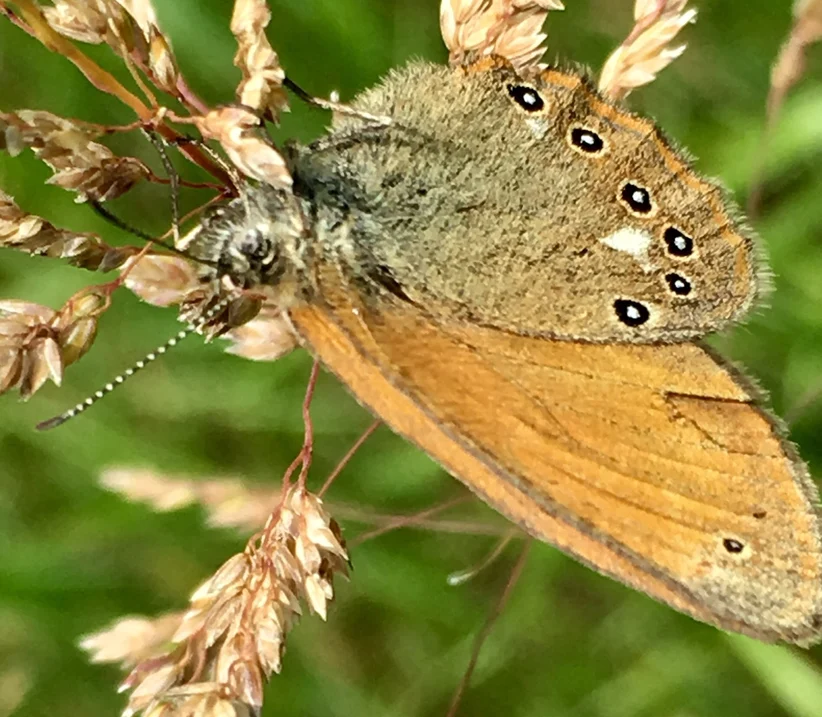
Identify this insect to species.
Coenonympha glycerion (also Coenonympha iphis)
